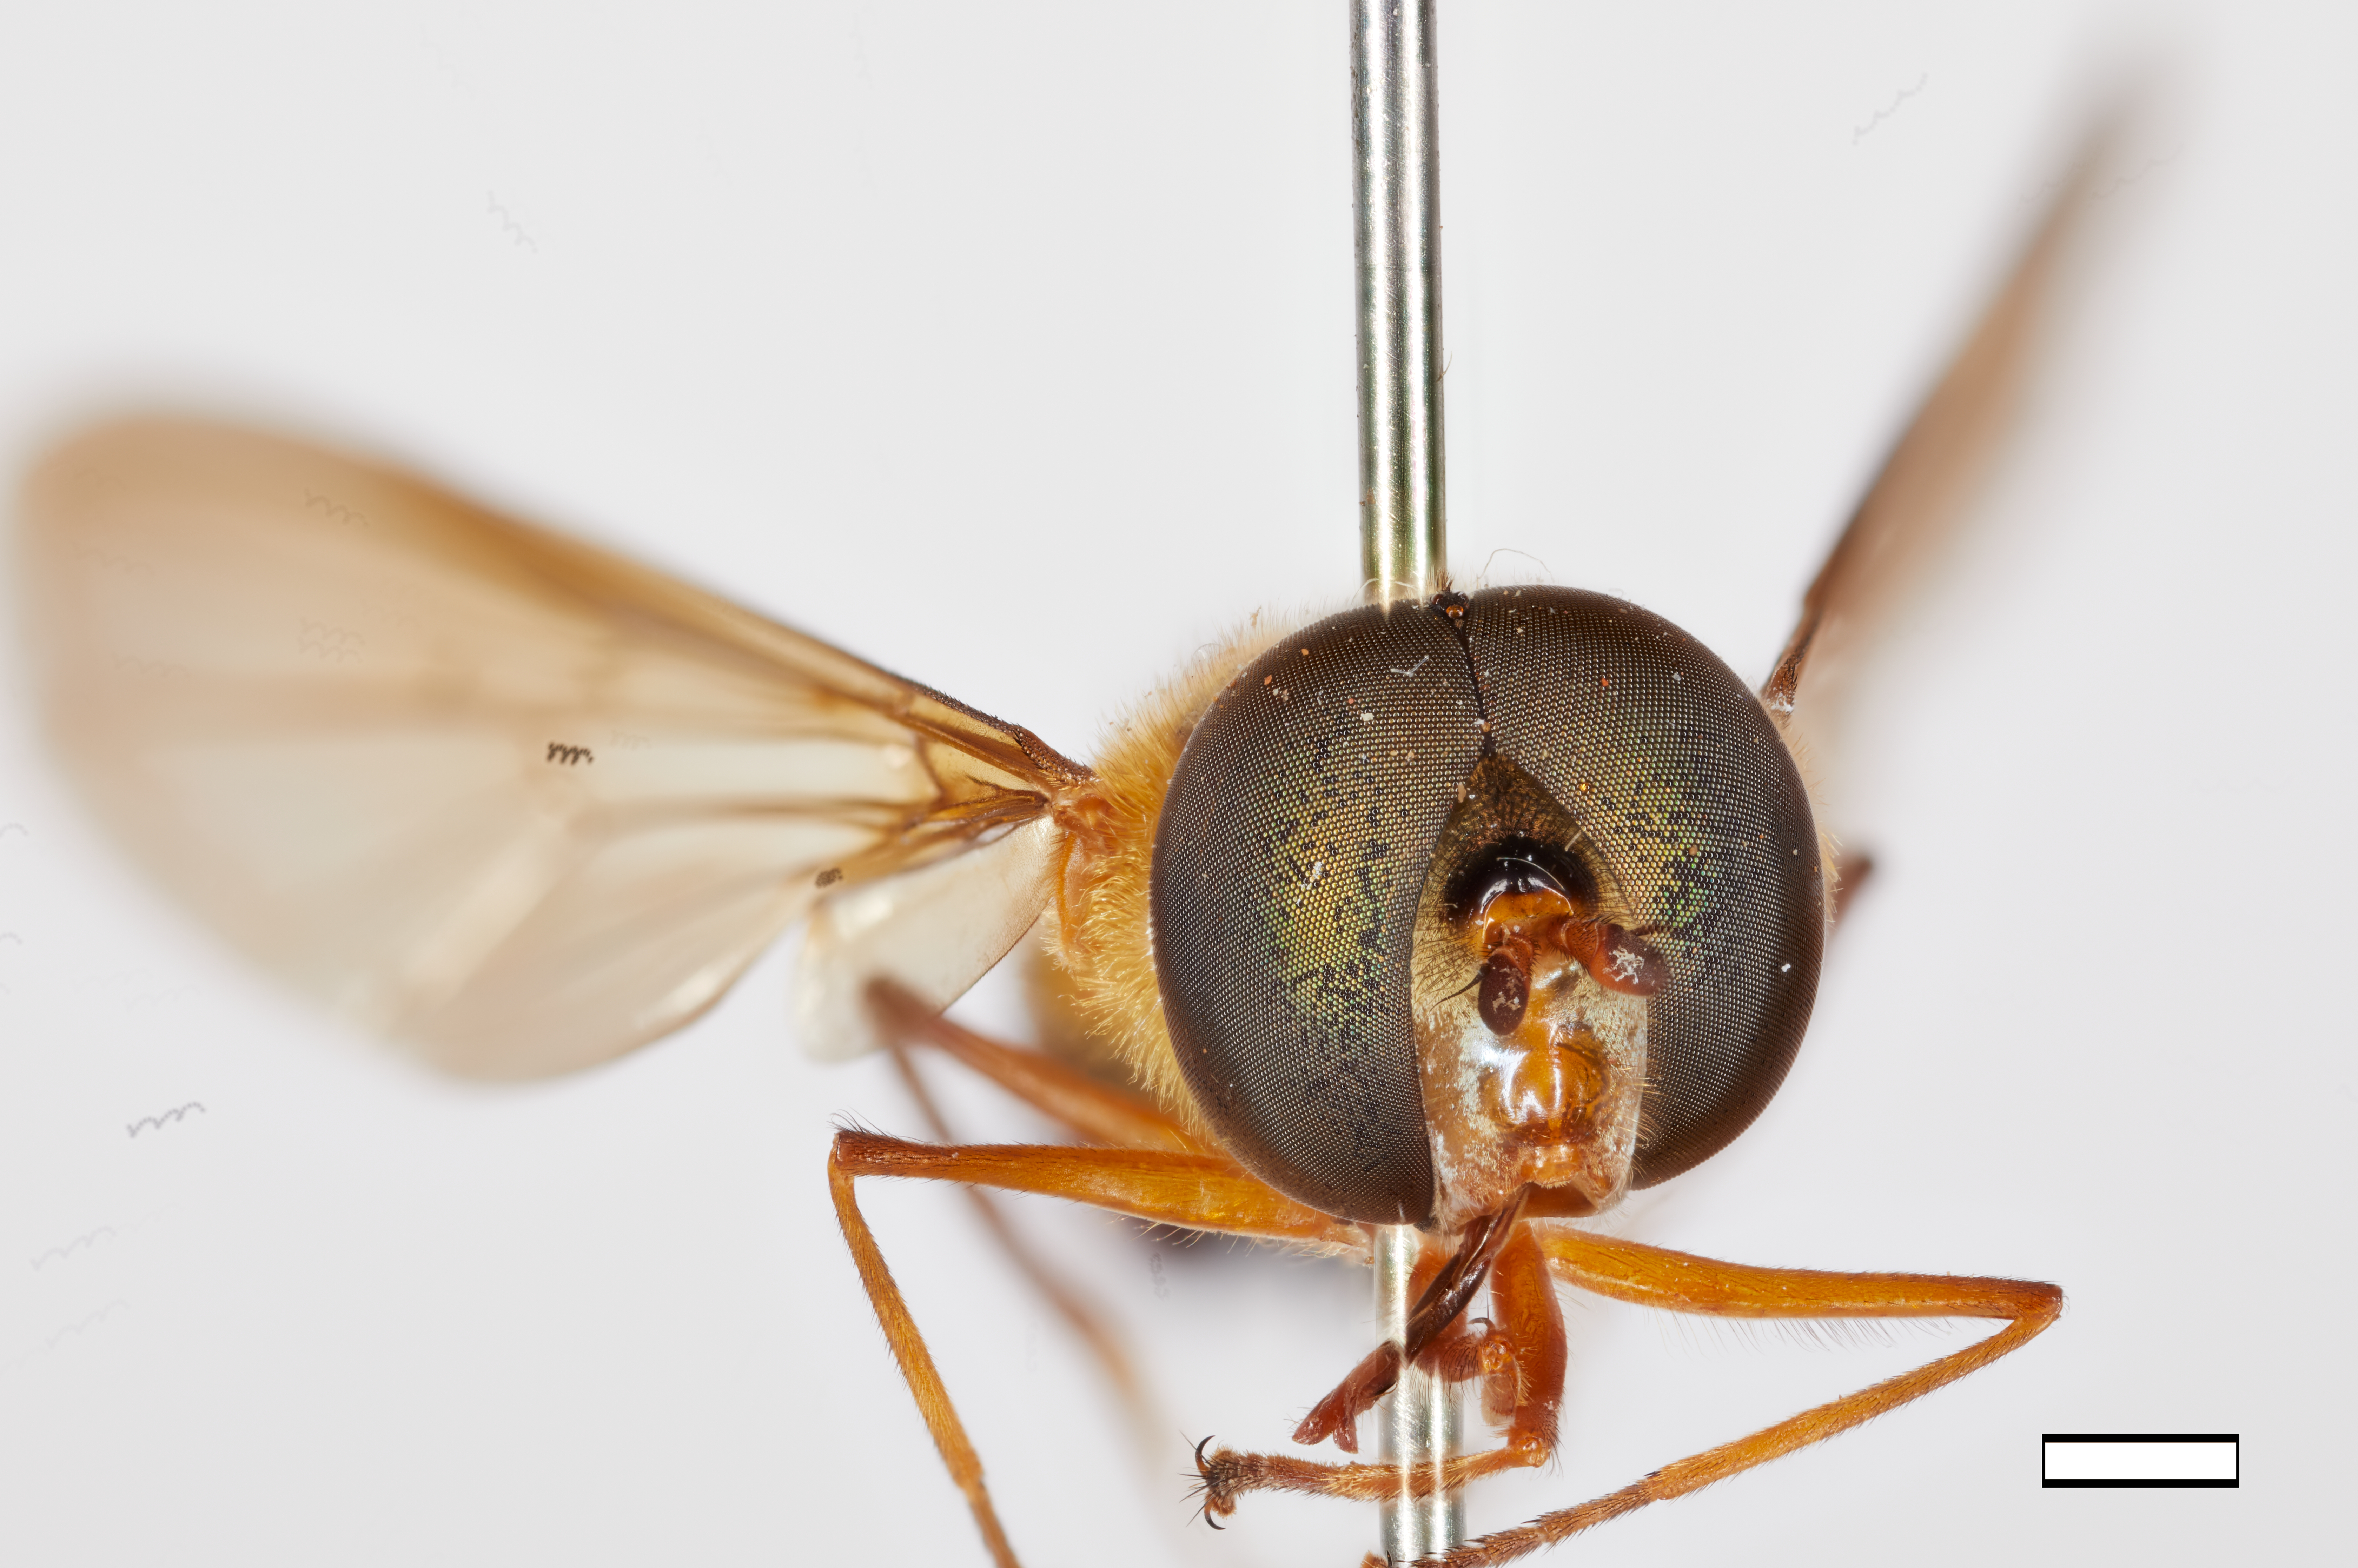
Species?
Asarkina belli
